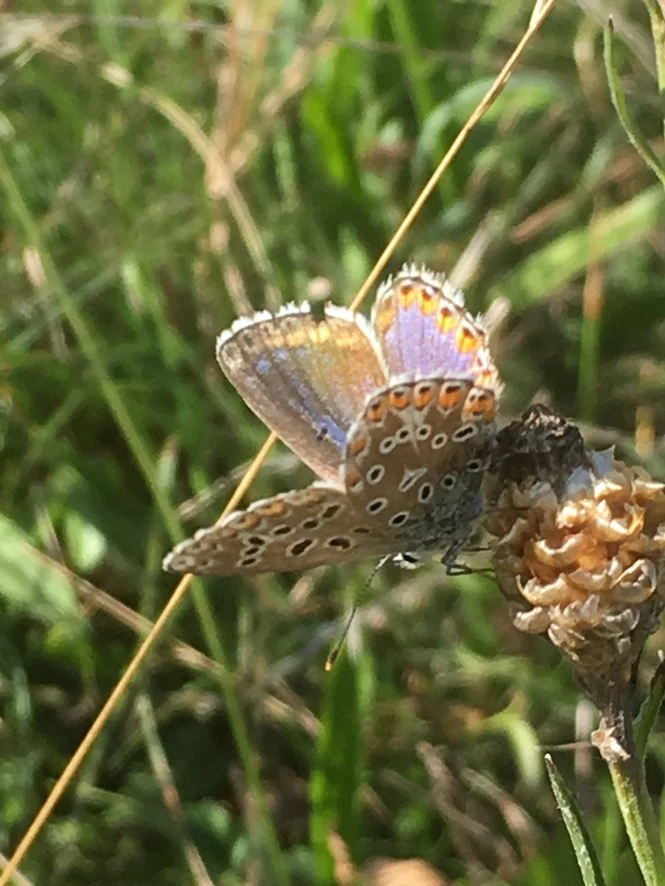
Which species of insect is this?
Lysandra bellargus
